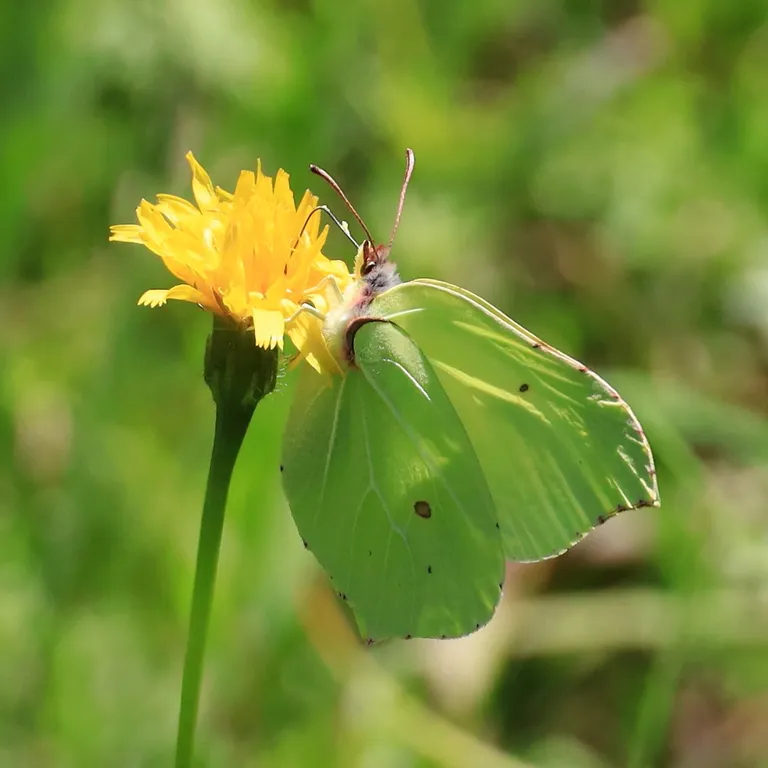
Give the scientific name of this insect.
Gonepteryx rhamni
